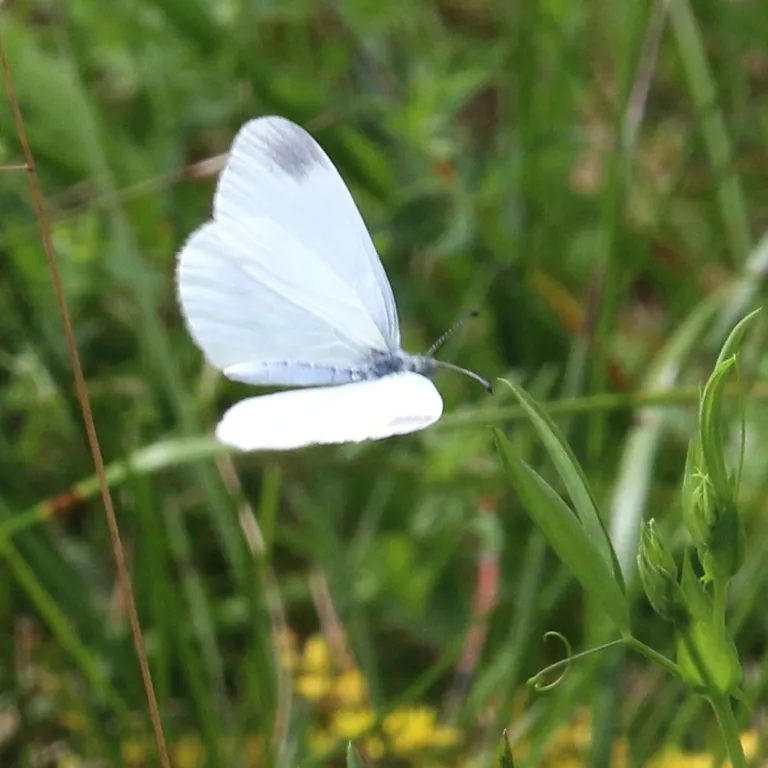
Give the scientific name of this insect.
Leptidea sinapis/juvernica
